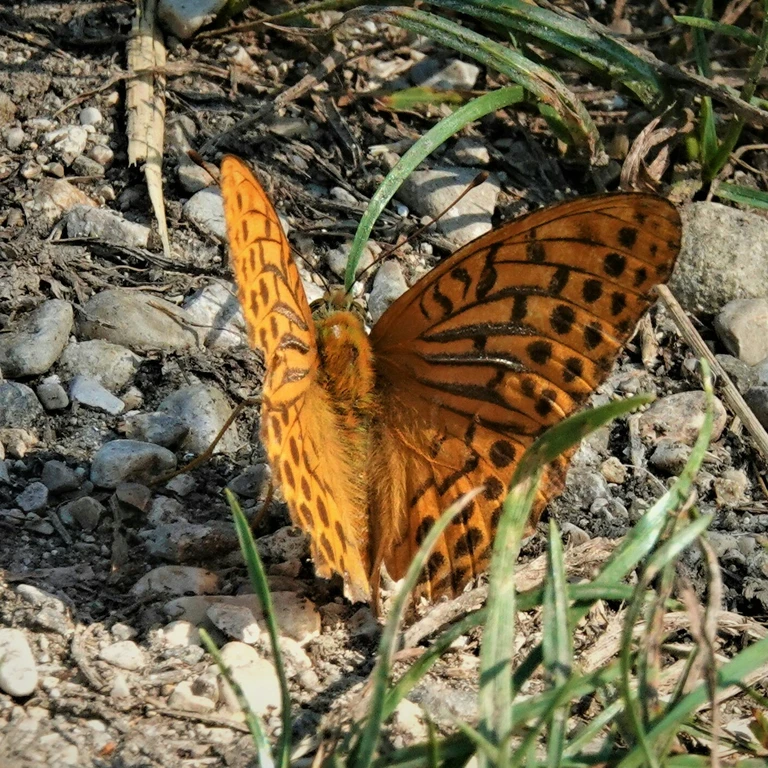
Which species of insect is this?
Argynnis paphia
